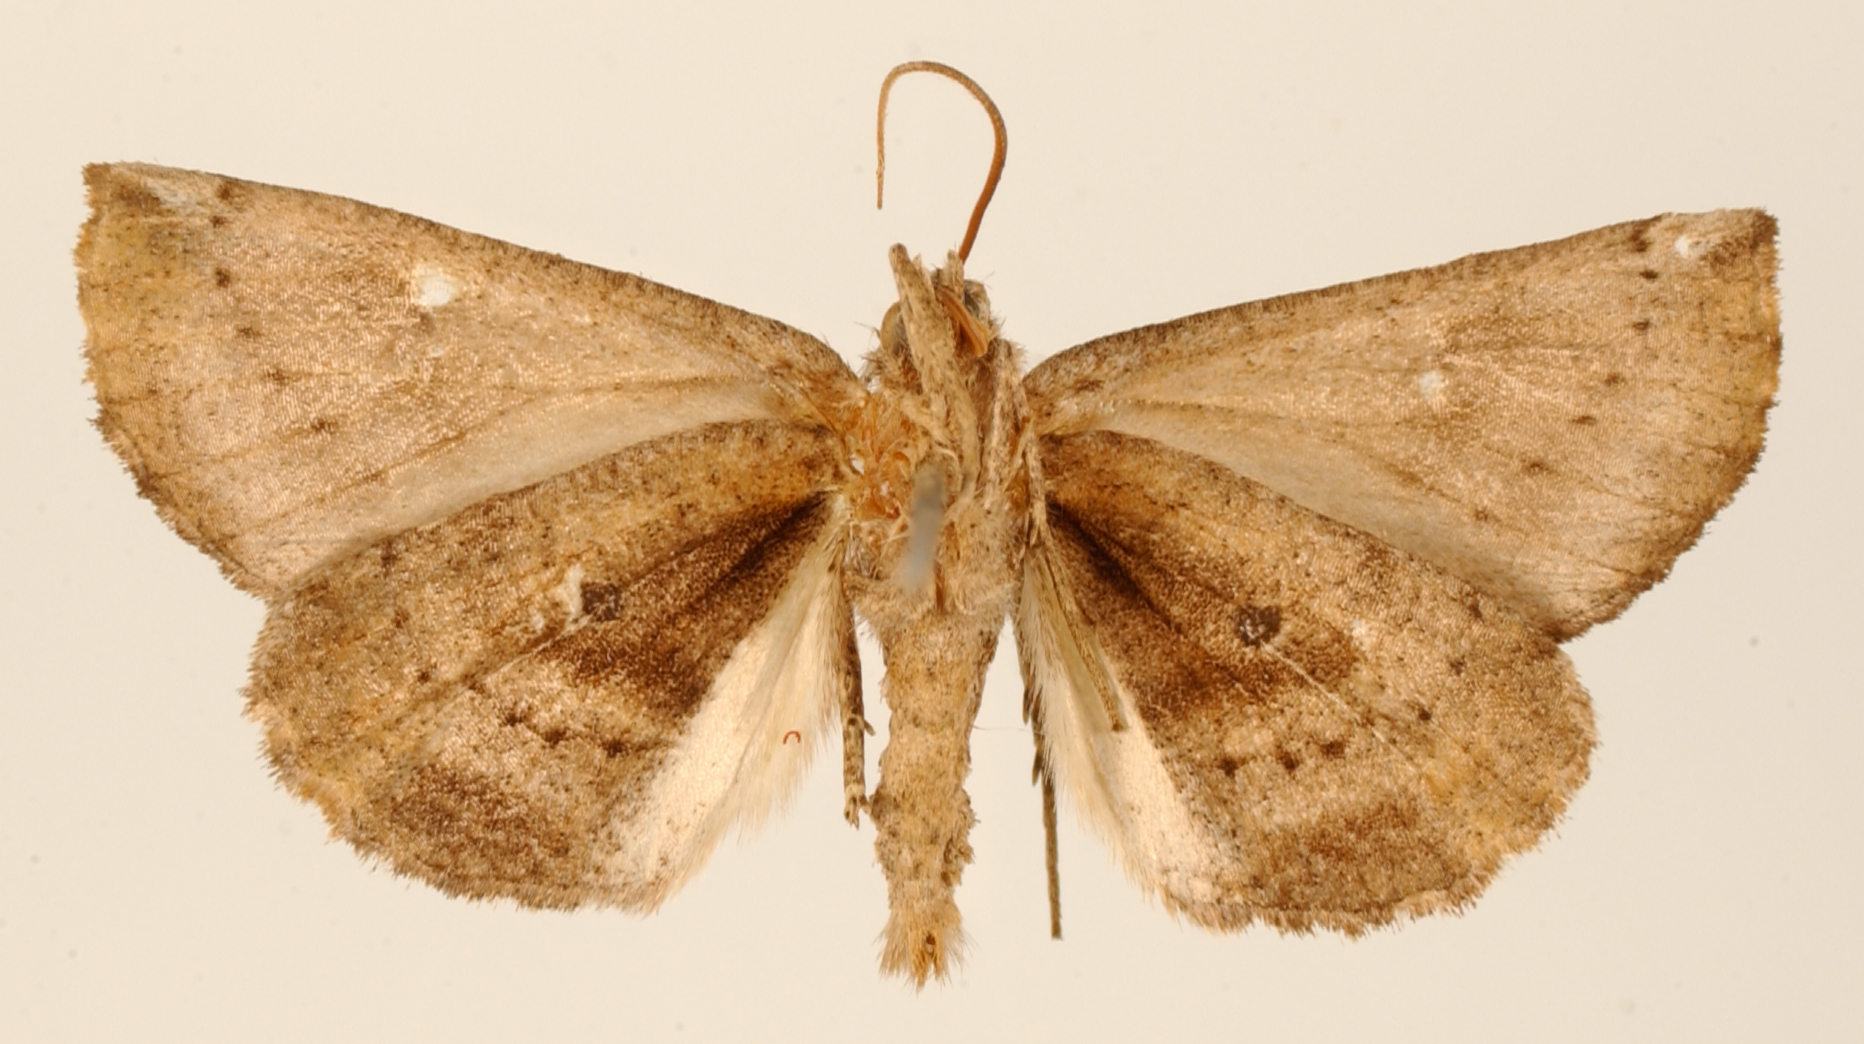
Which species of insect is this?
Cnephora subfumata
